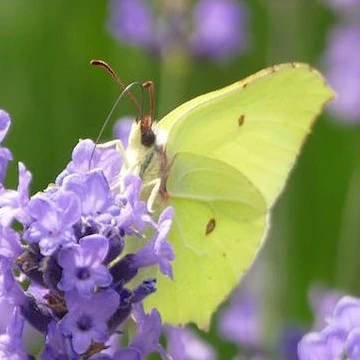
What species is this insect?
Gonepteryx rhamni
